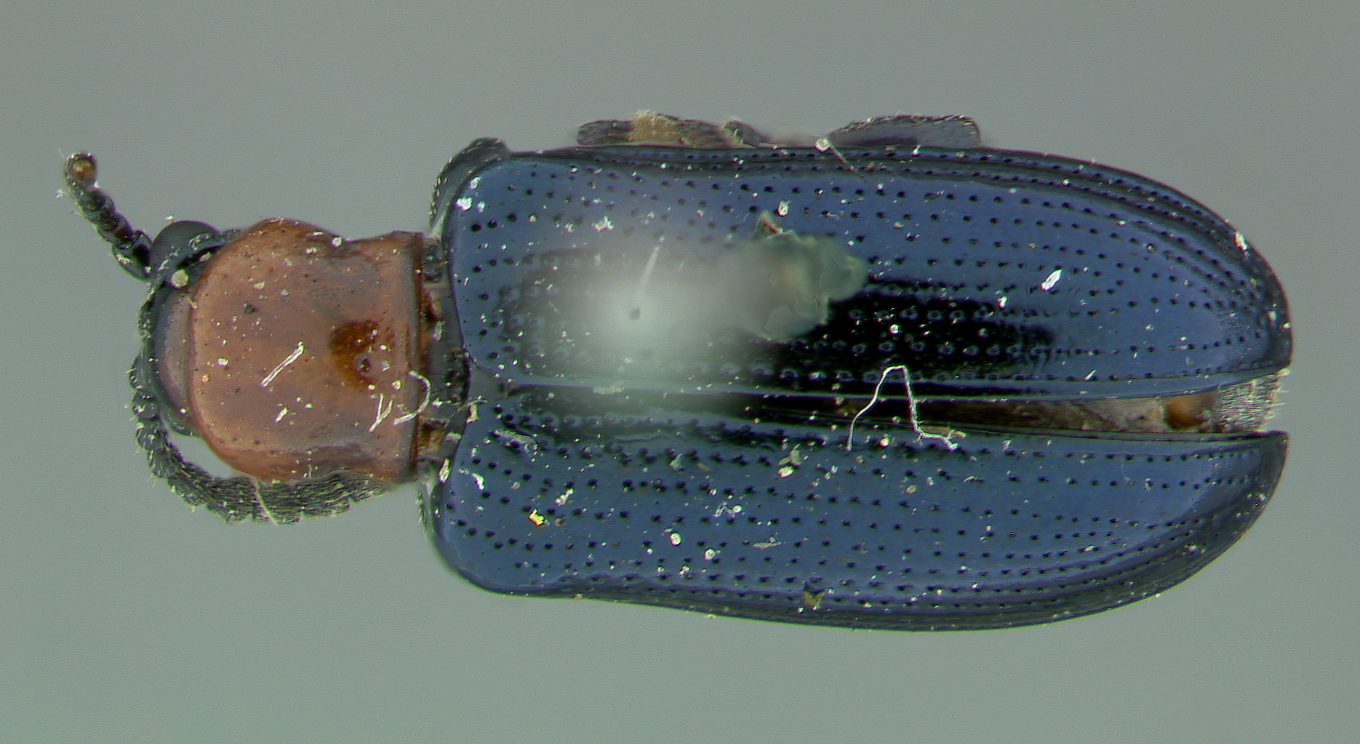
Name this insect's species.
Lema longipennis
